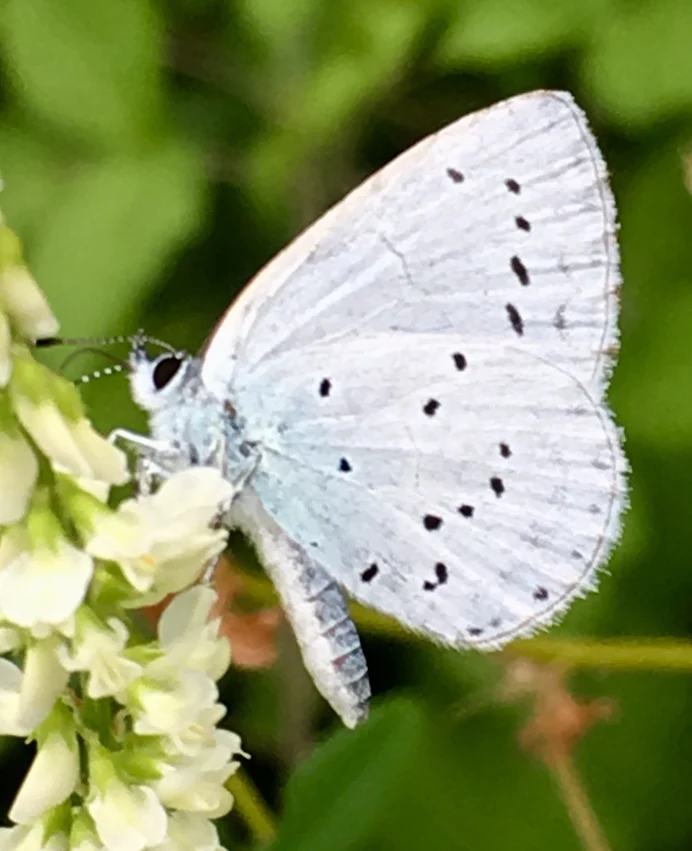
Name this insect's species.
Celastrina argiolus
